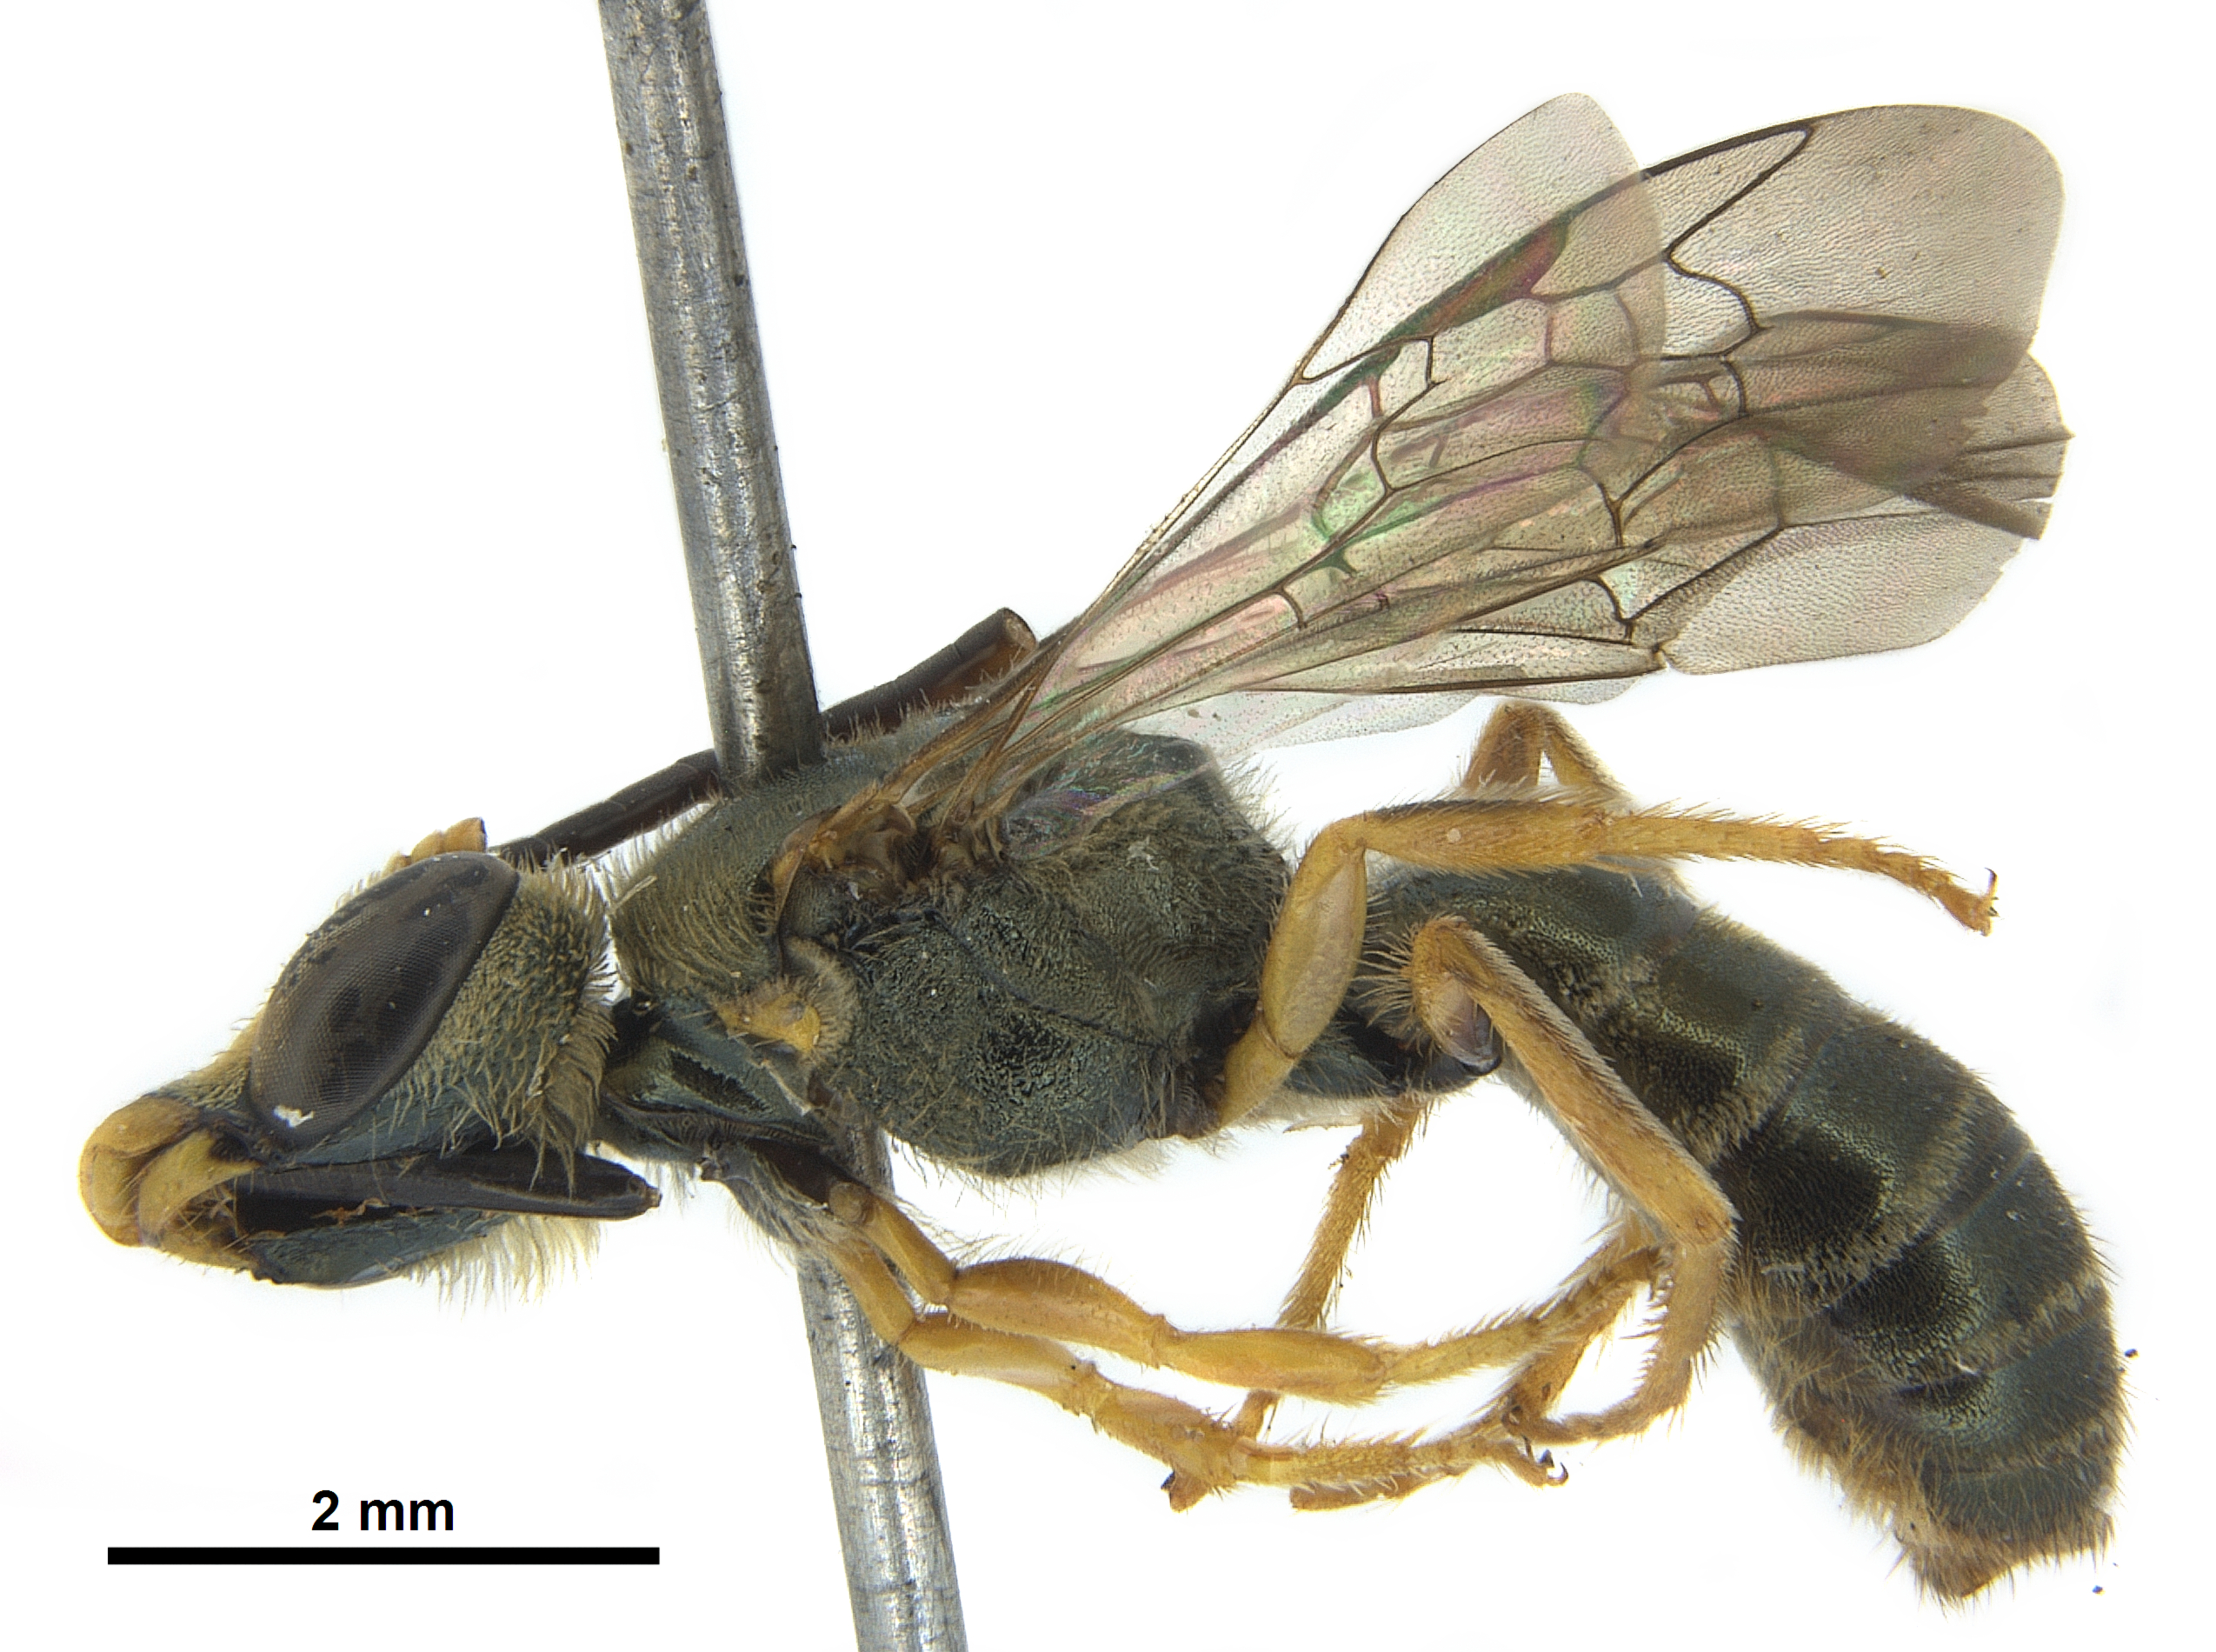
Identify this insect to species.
Pseudagapostemon arenarius
